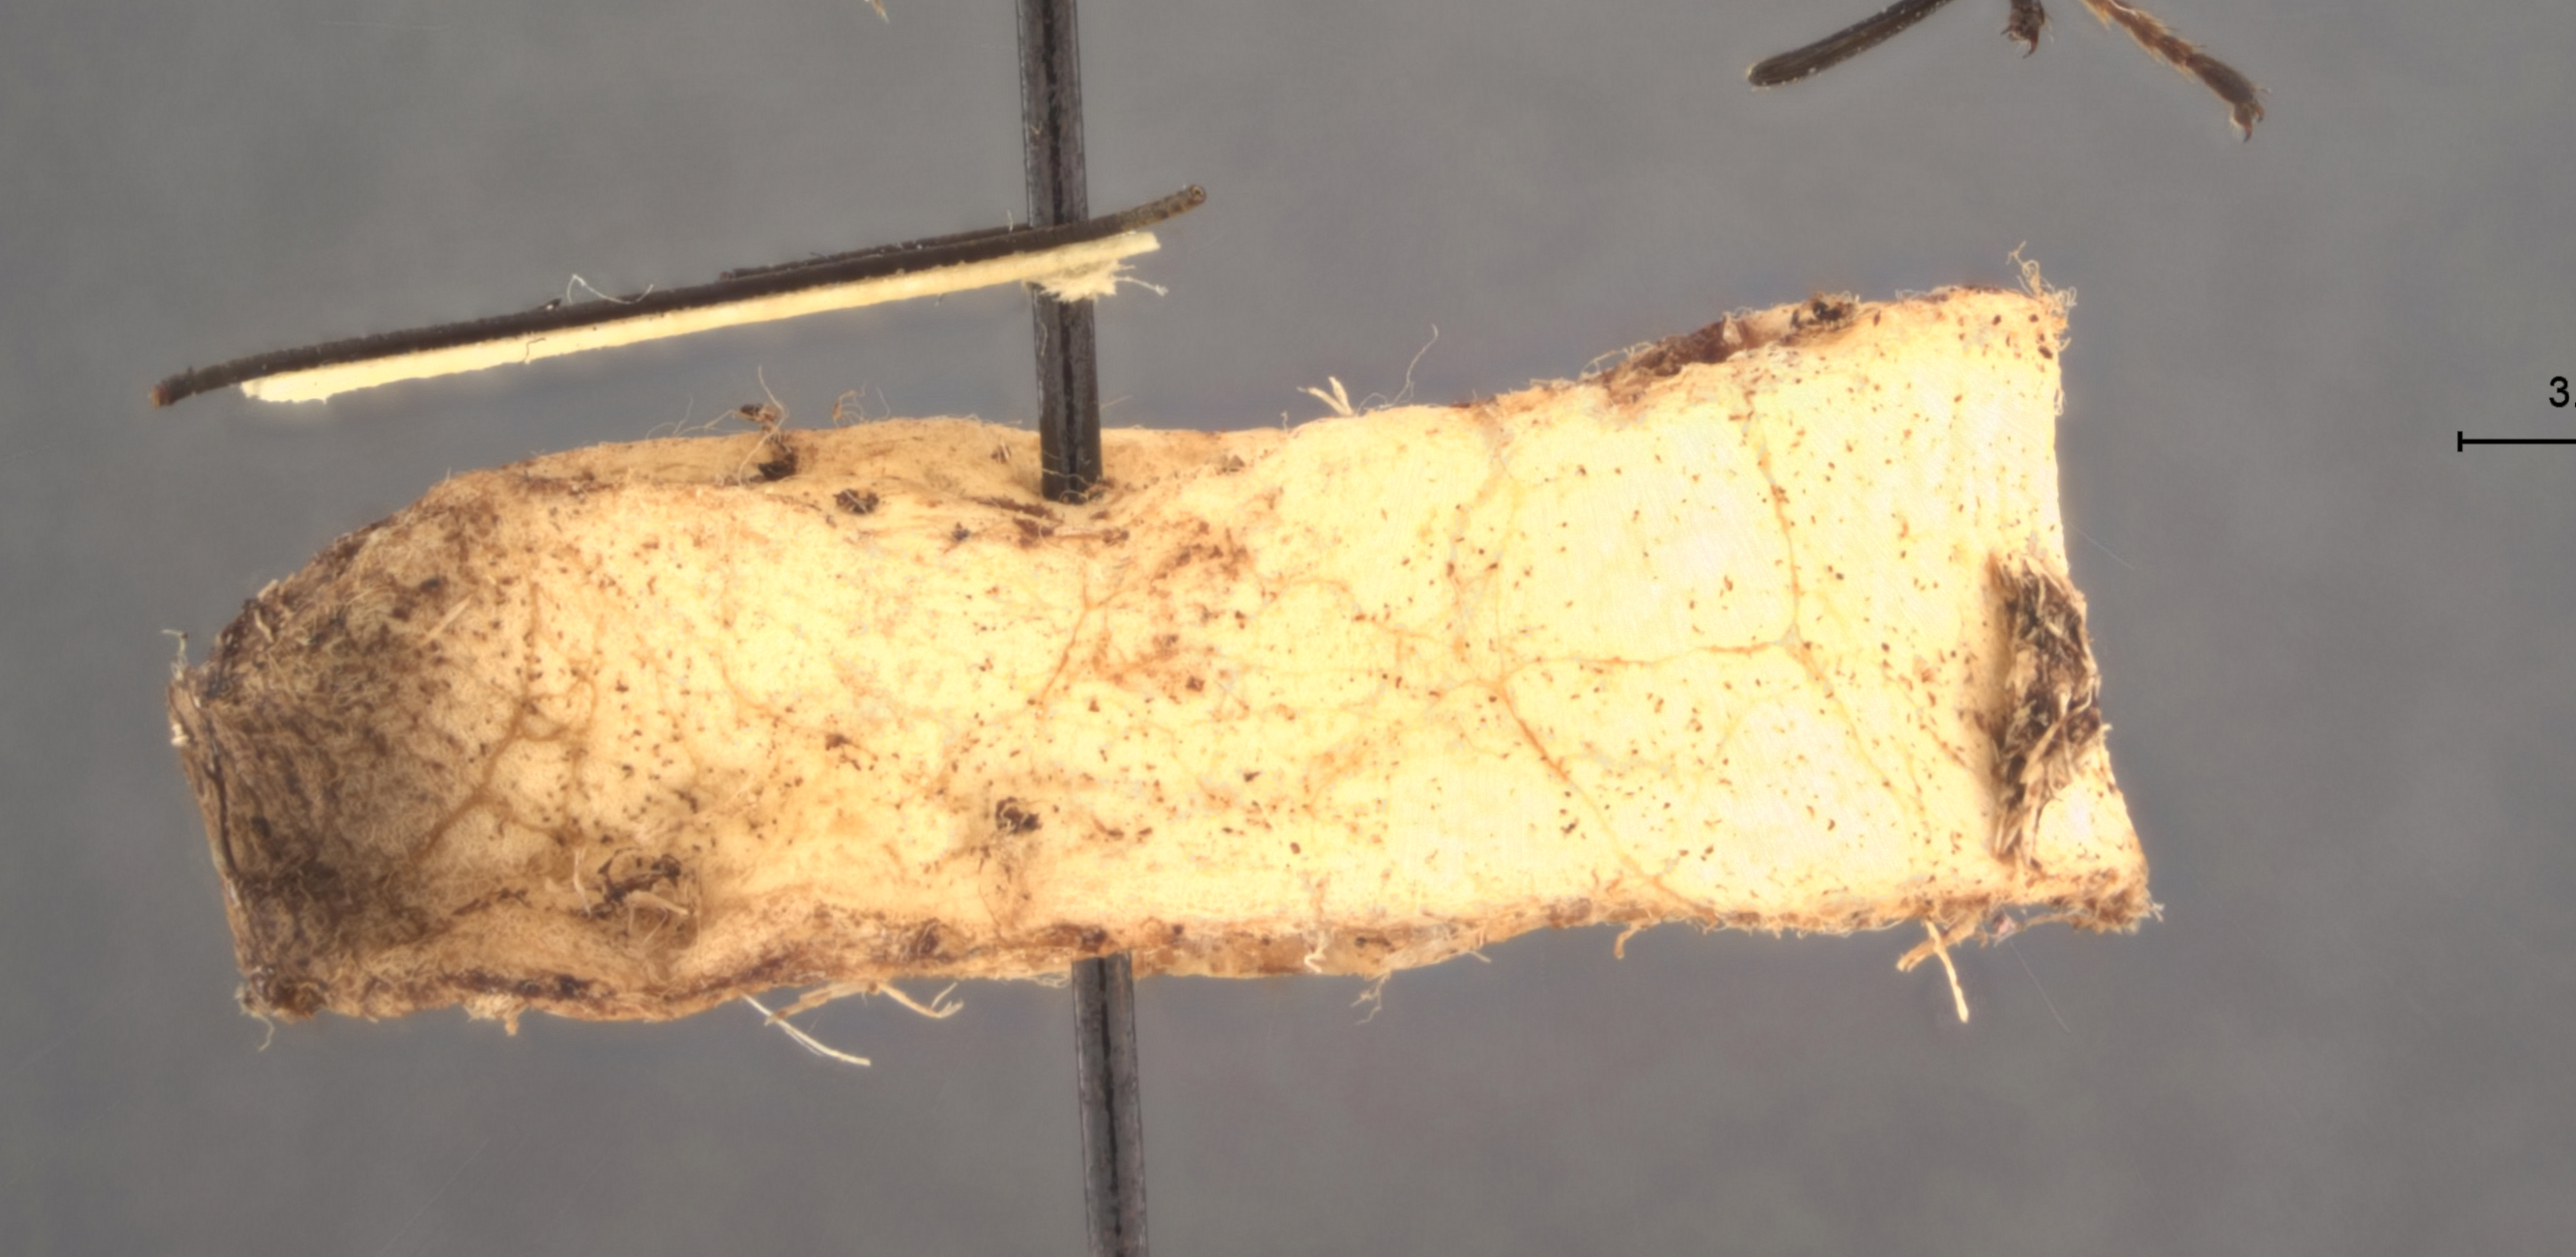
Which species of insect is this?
Cyanopterus depressi
